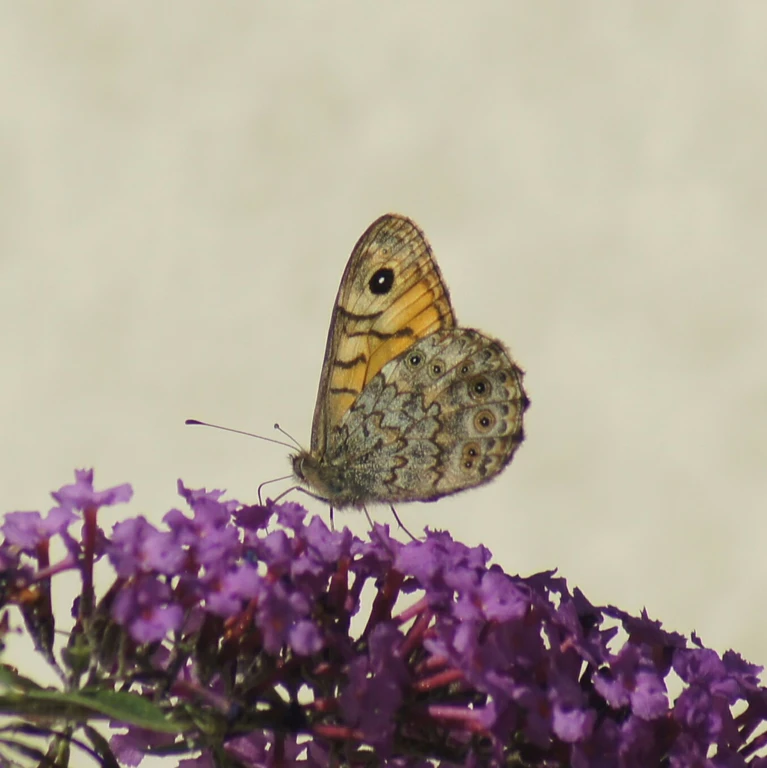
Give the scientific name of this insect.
Lasiommata megera (also Pararge megera)
